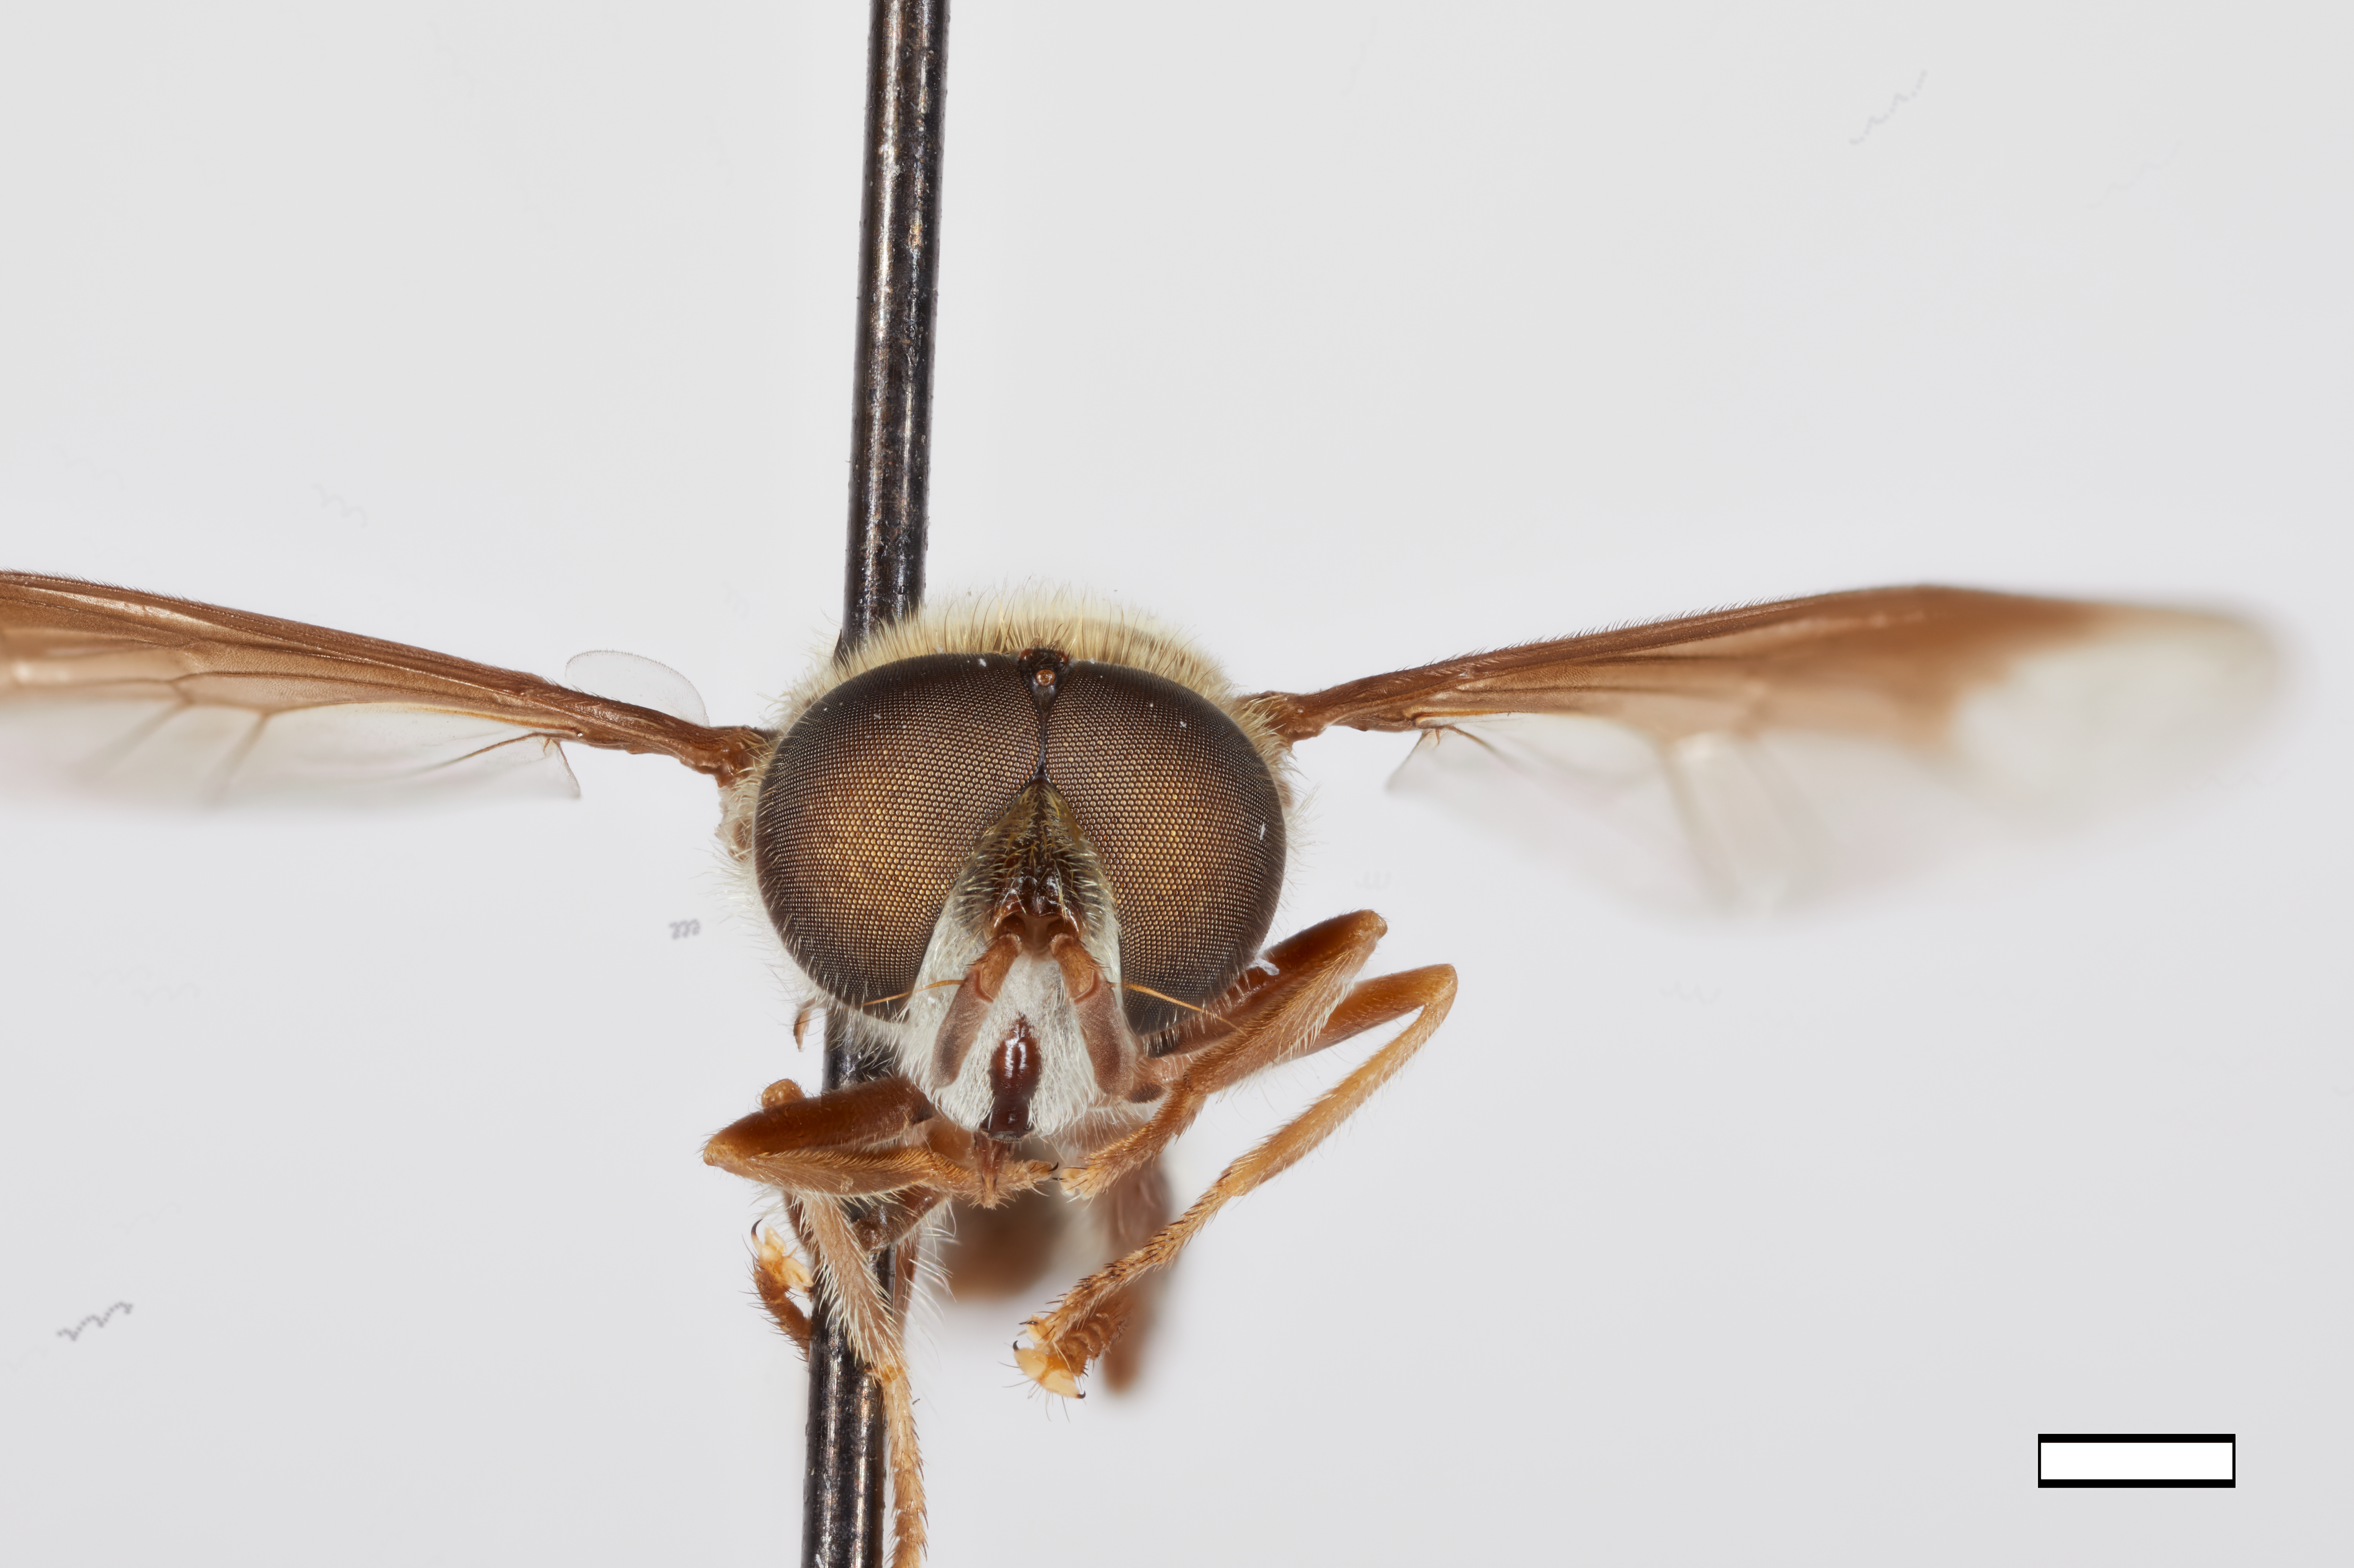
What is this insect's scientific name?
Quichuana calathea
